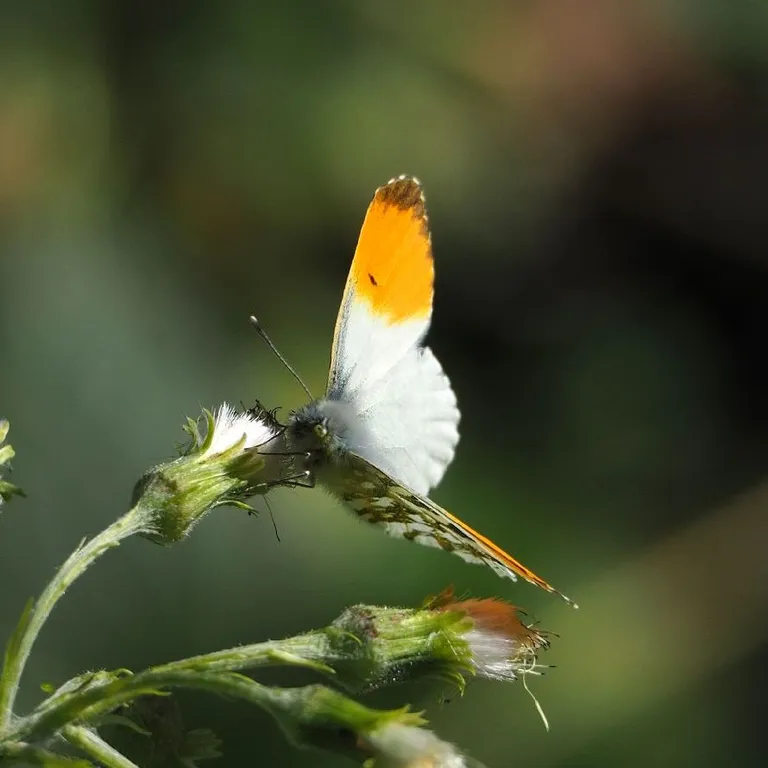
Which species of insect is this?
Anthocharis cardamines
